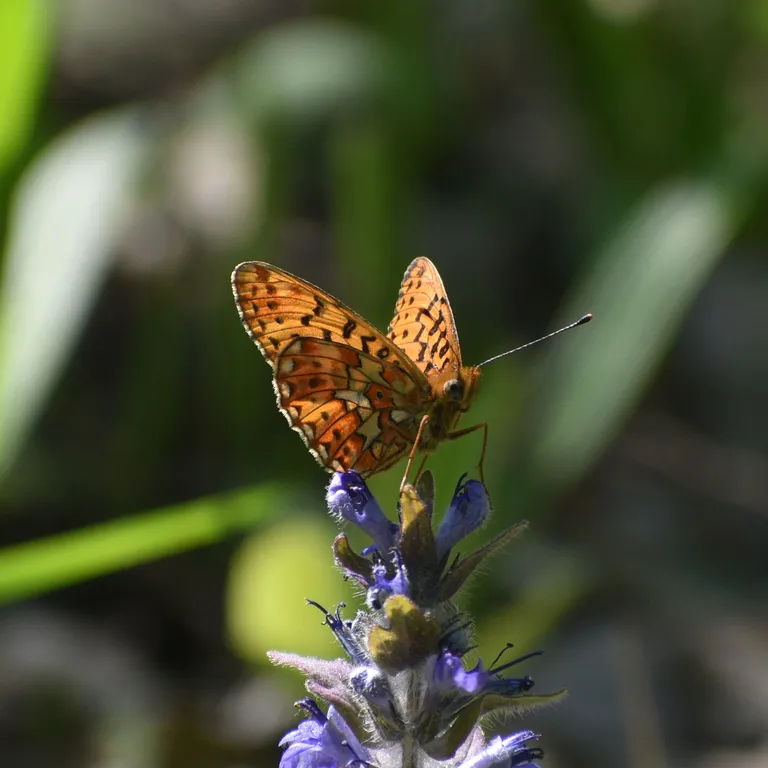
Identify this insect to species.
Boloria euphrosyne (also Clossiana euphrosyne)
